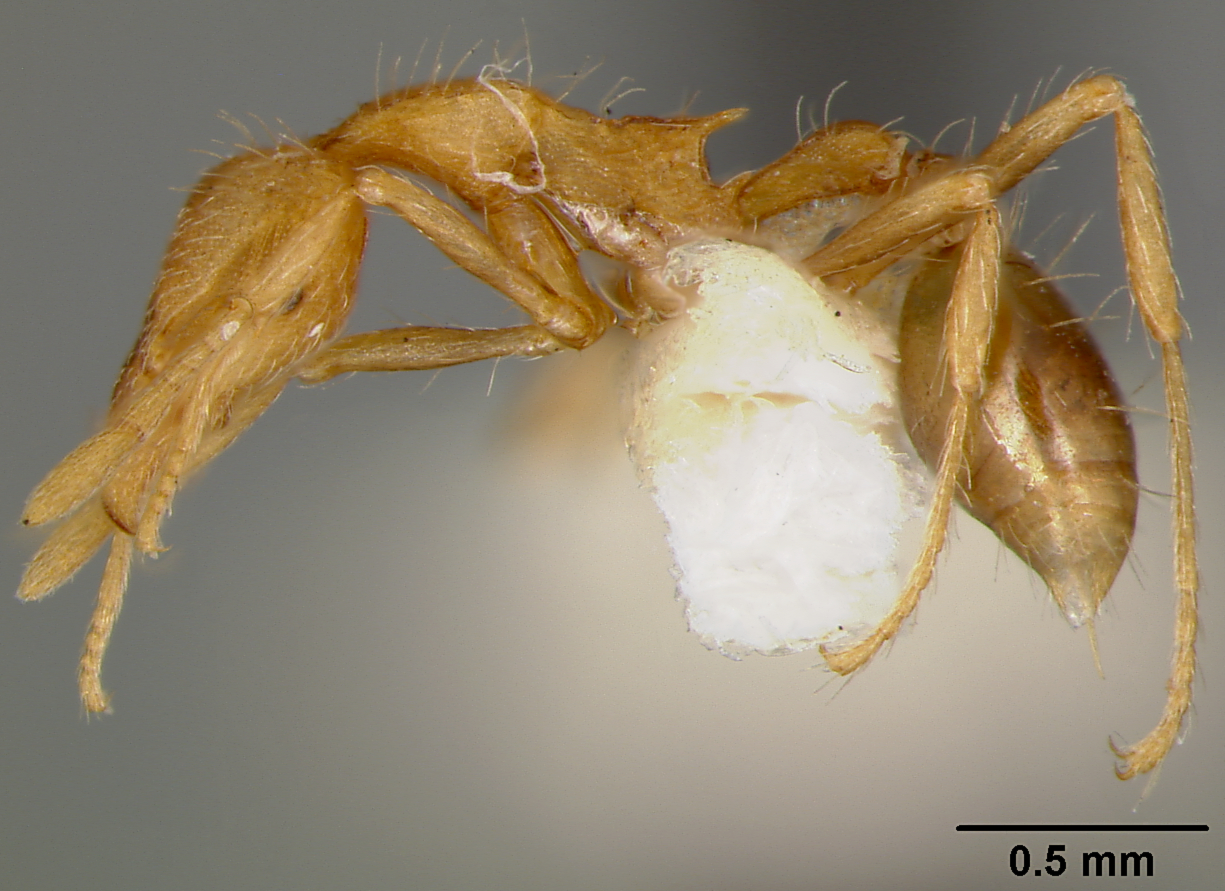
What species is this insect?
Strumigenys inezae
